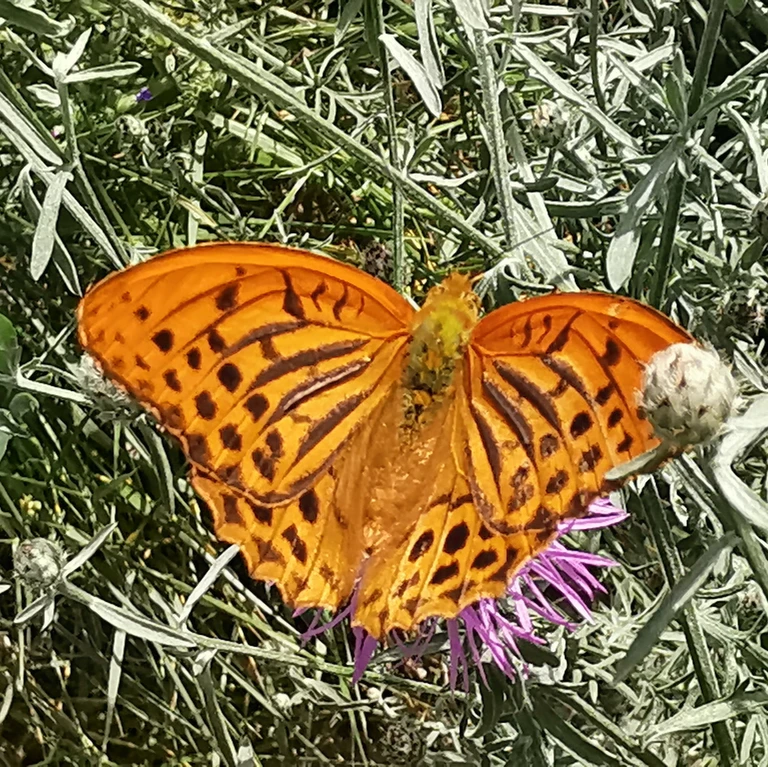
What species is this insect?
Argynnis paphia
